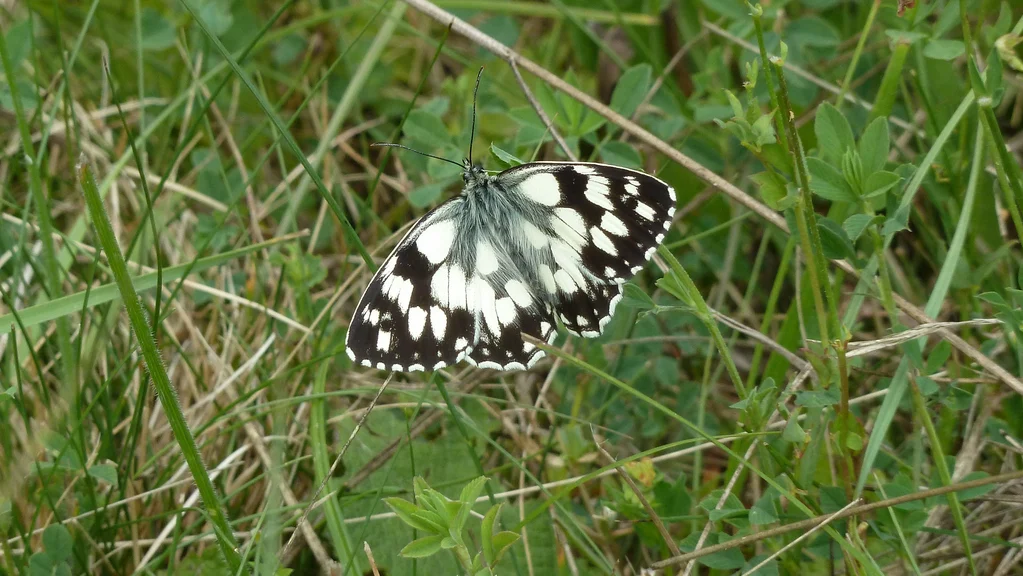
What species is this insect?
Melanargia galathea
